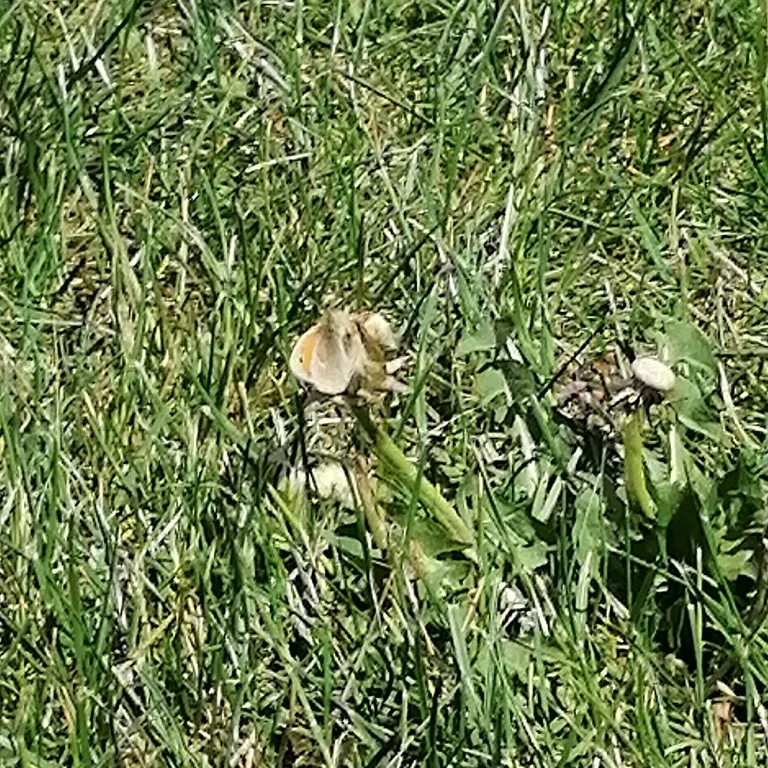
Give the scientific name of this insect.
Coenonympha pamphilus
